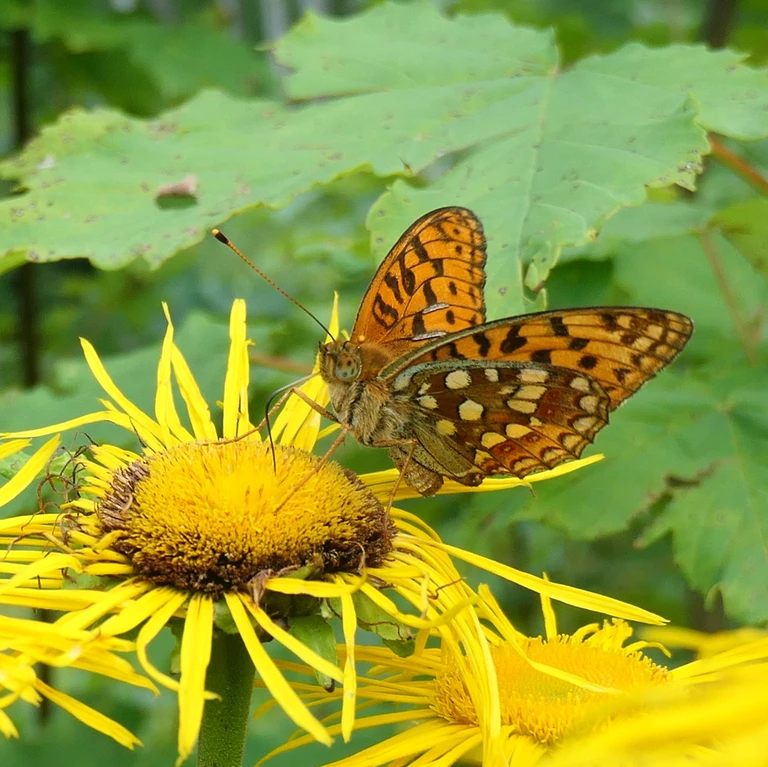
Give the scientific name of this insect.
Fabriciana adippe
